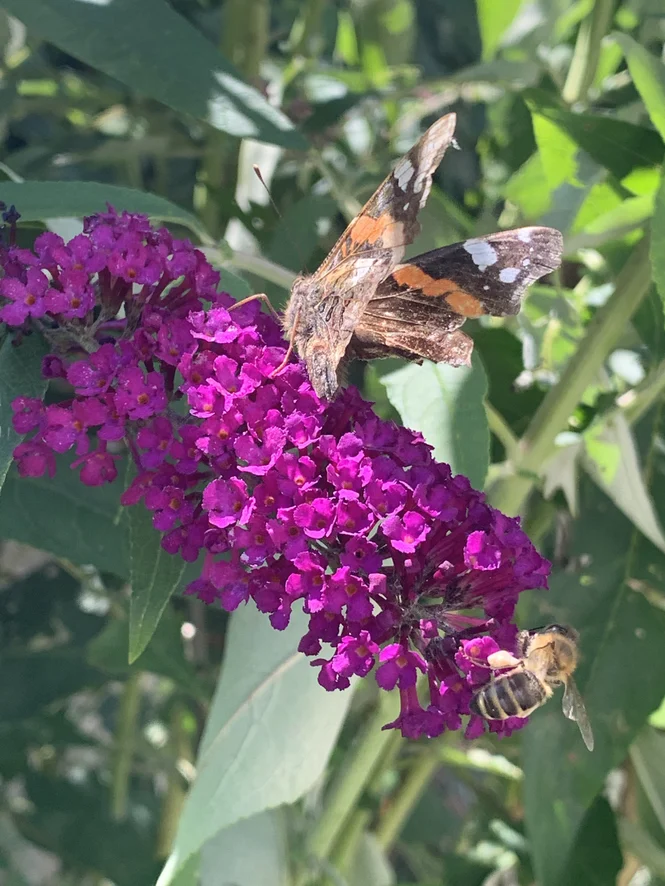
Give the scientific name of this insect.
Vanessa atalanta
